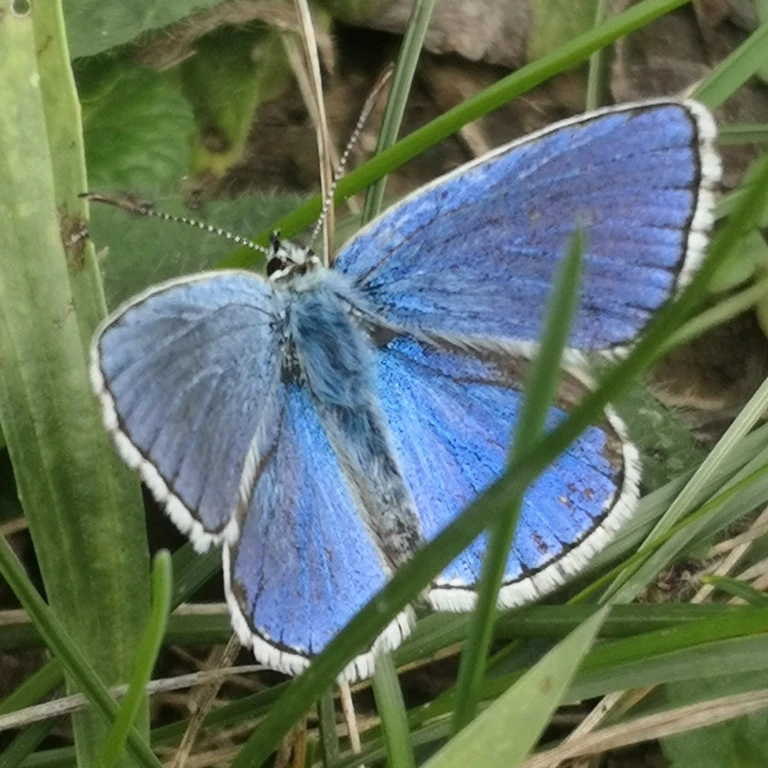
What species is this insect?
Lysandra bellargus
